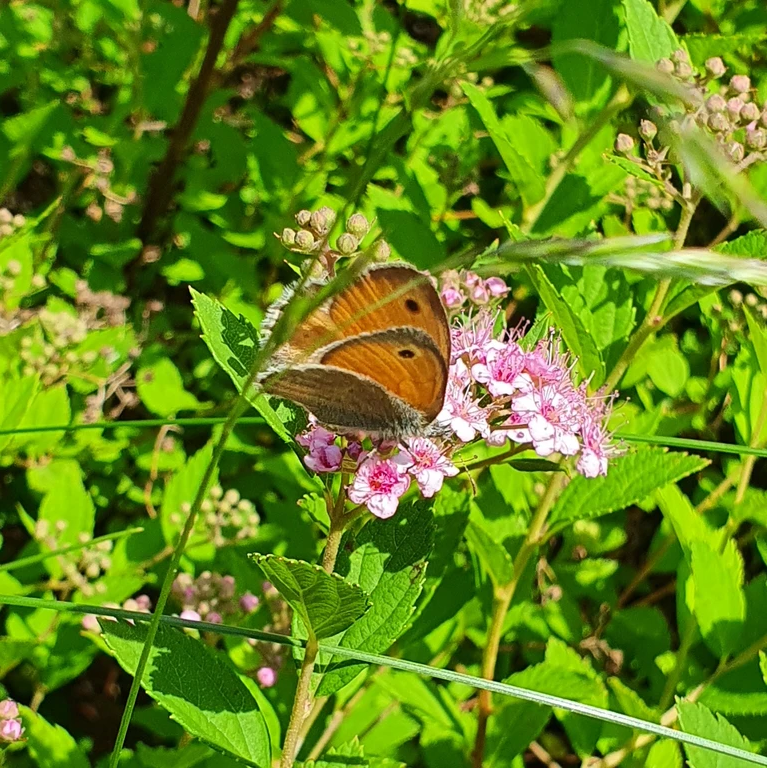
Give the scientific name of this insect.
Coenonympha pamphilus
